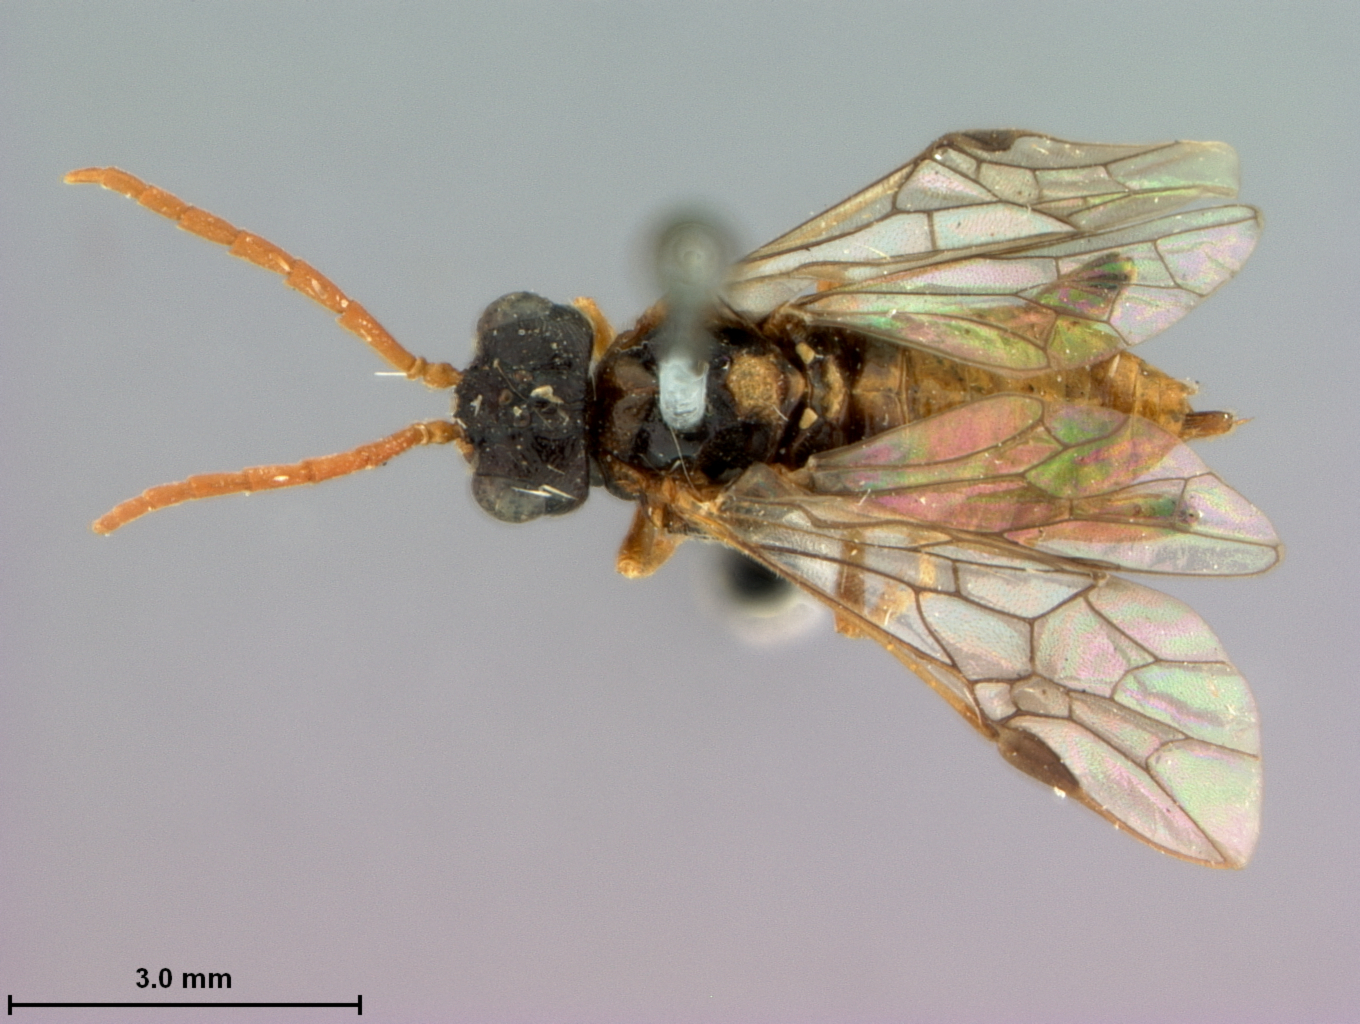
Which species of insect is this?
Dimorphopteryx abnormis
